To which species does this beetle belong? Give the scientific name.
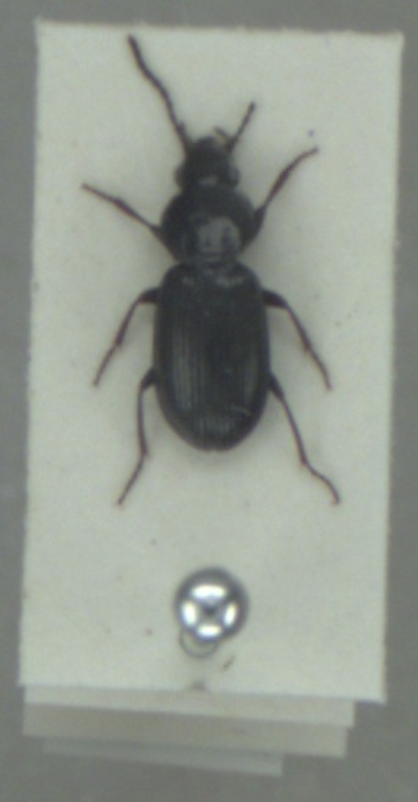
Pterostichus diligens
